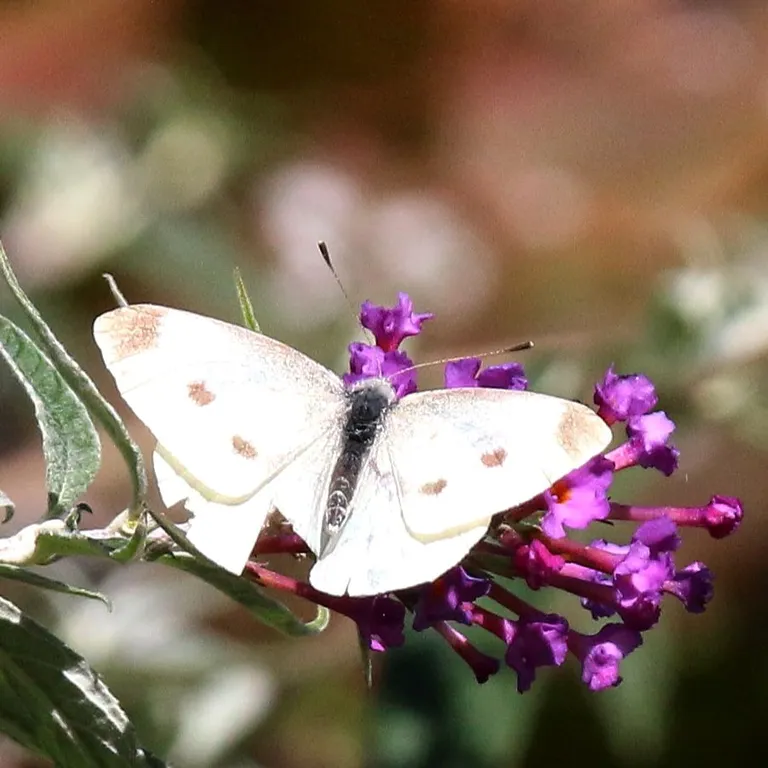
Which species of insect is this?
Pieris rapae
